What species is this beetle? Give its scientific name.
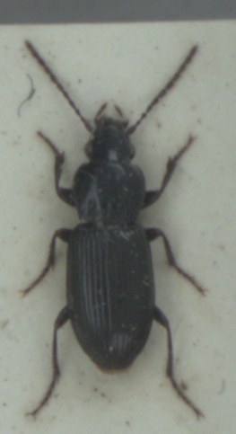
Pterostichus minor
